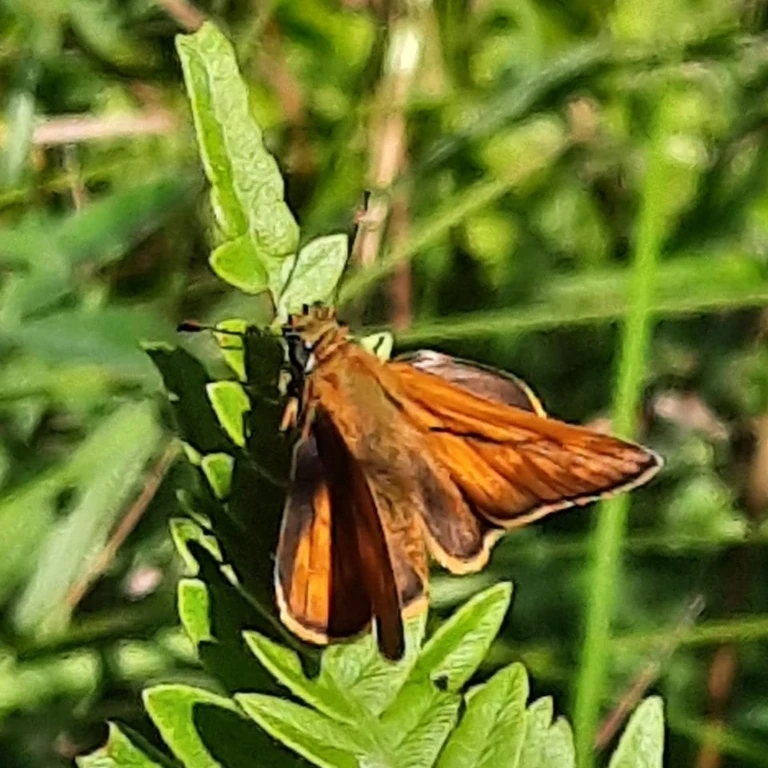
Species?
Ochlodes sylvanus (also Ochlodes venata)
